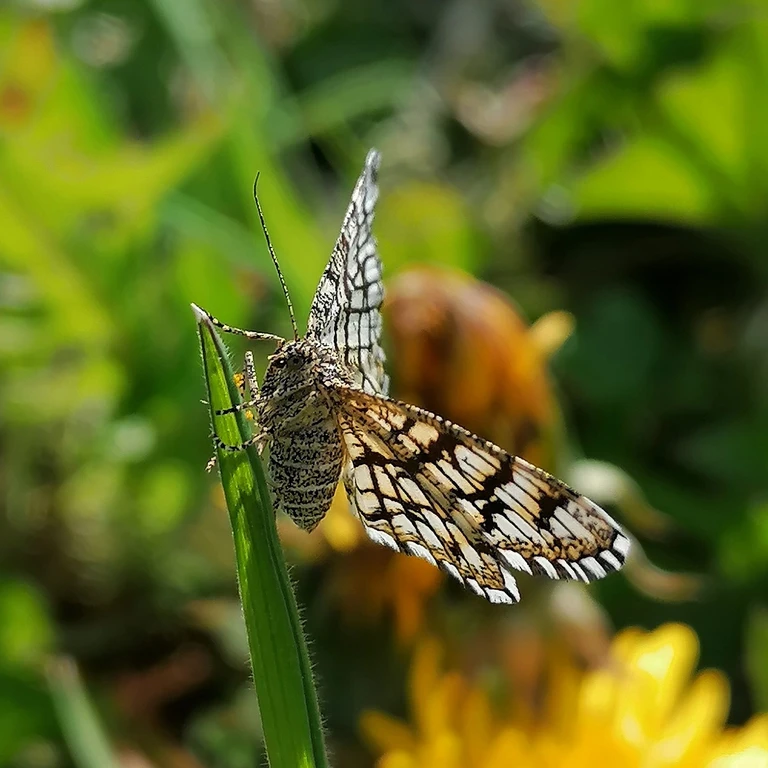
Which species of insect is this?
Chiasmia clathrata
